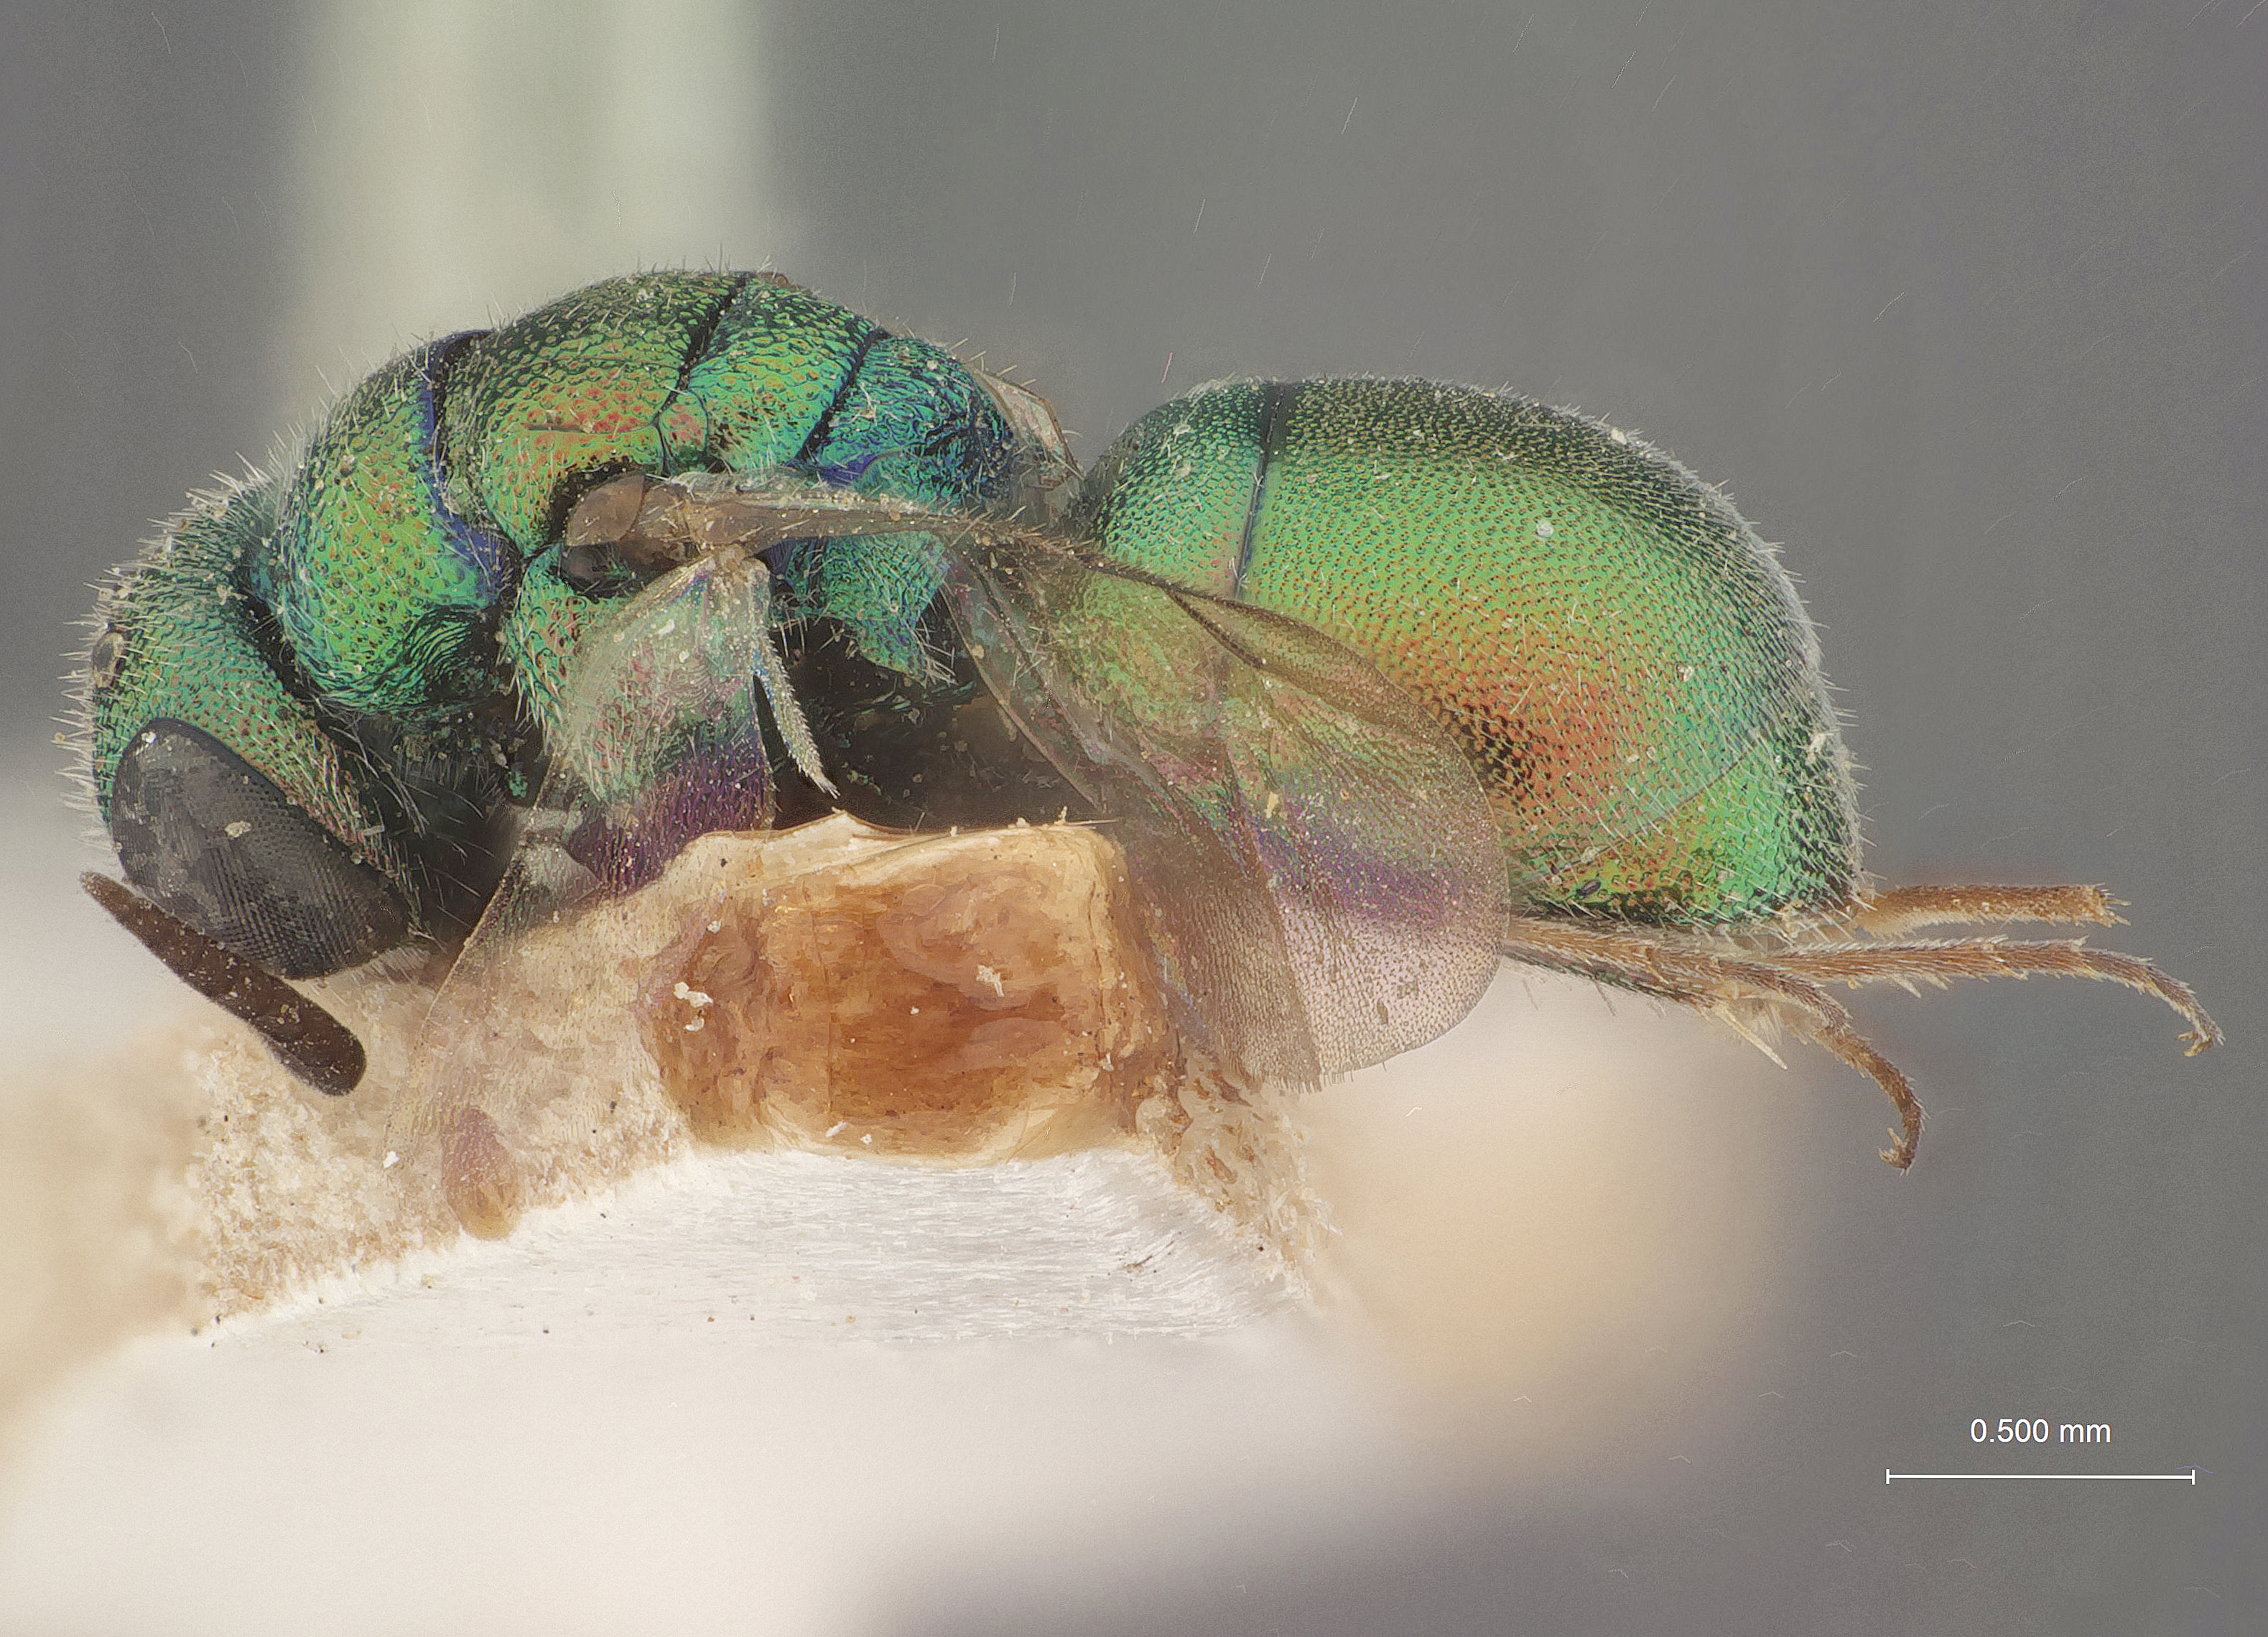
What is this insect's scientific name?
Hedychridium amabile
